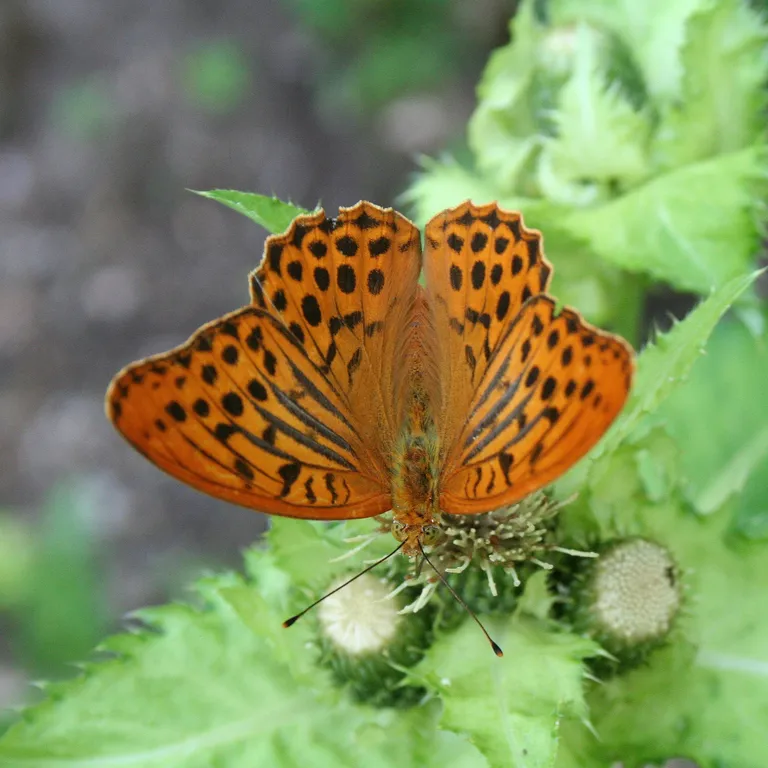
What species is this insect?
Argynnis paphia
